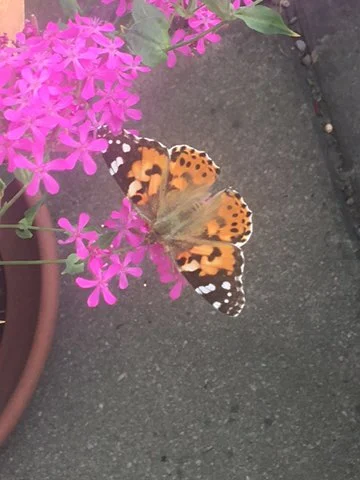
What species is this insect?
Vanessa cardui
